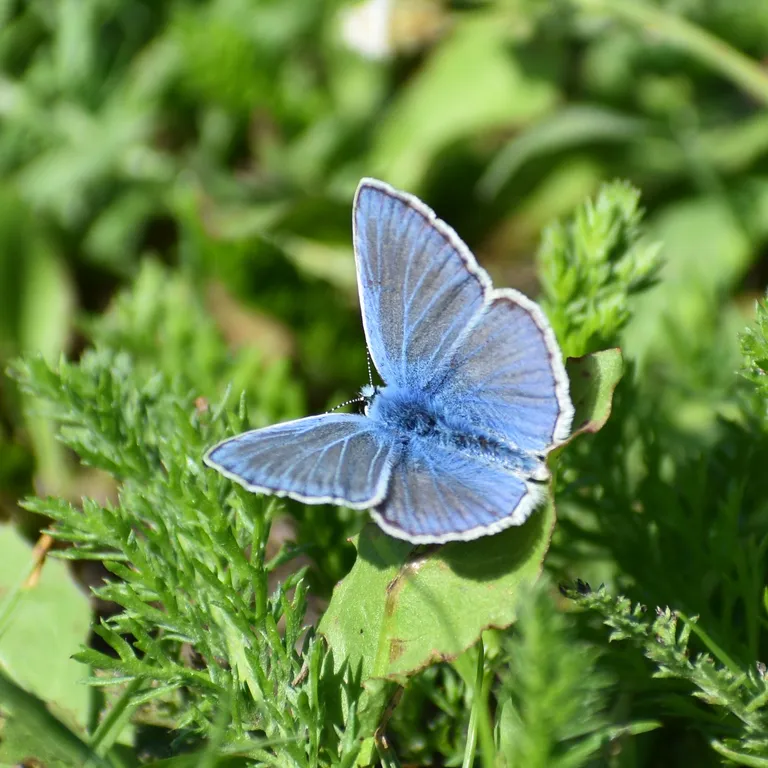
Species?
Polyommatus icarus
